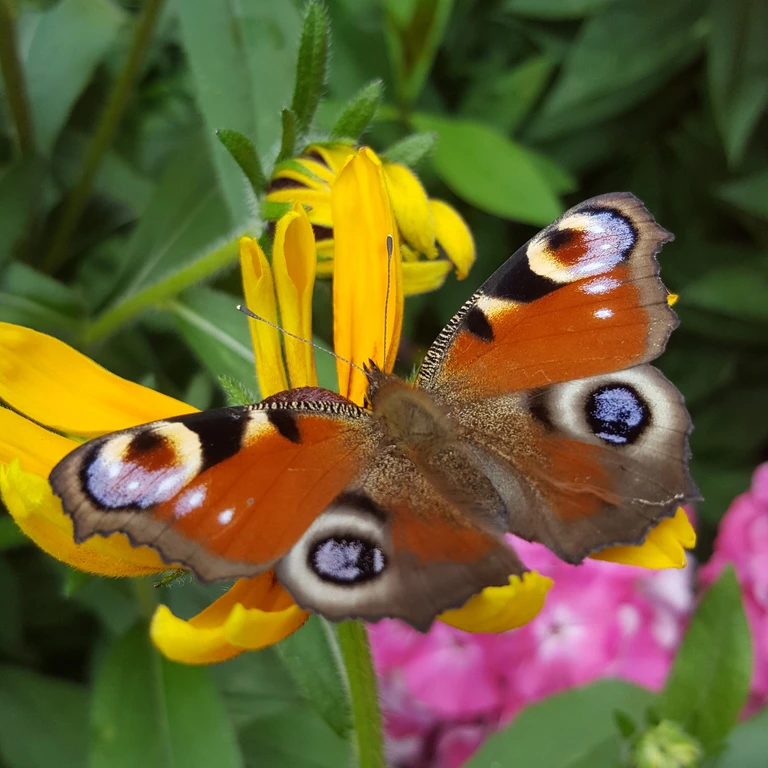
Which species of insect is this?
Aglais io
